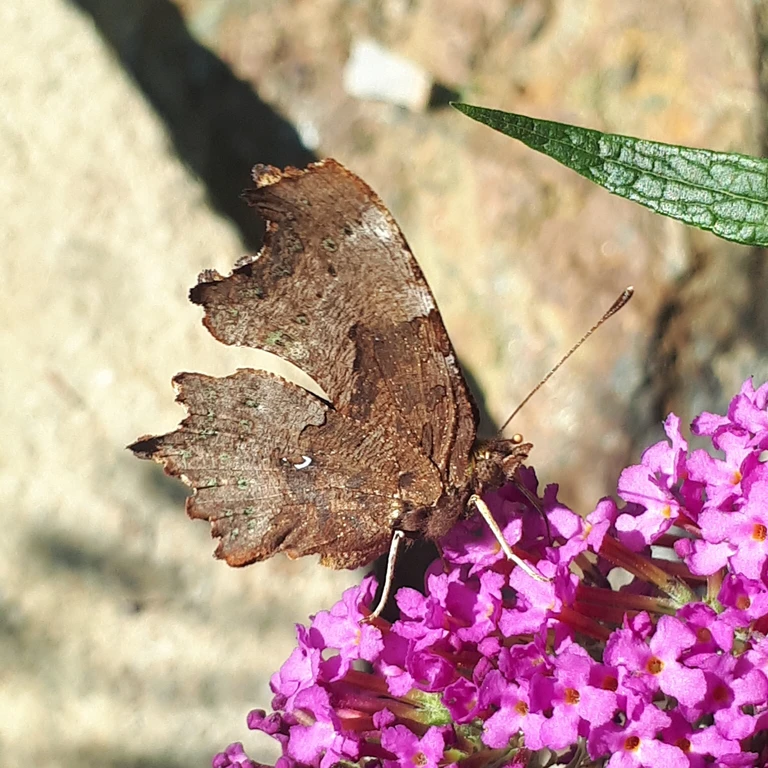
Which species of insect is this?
Polygonia c-album
